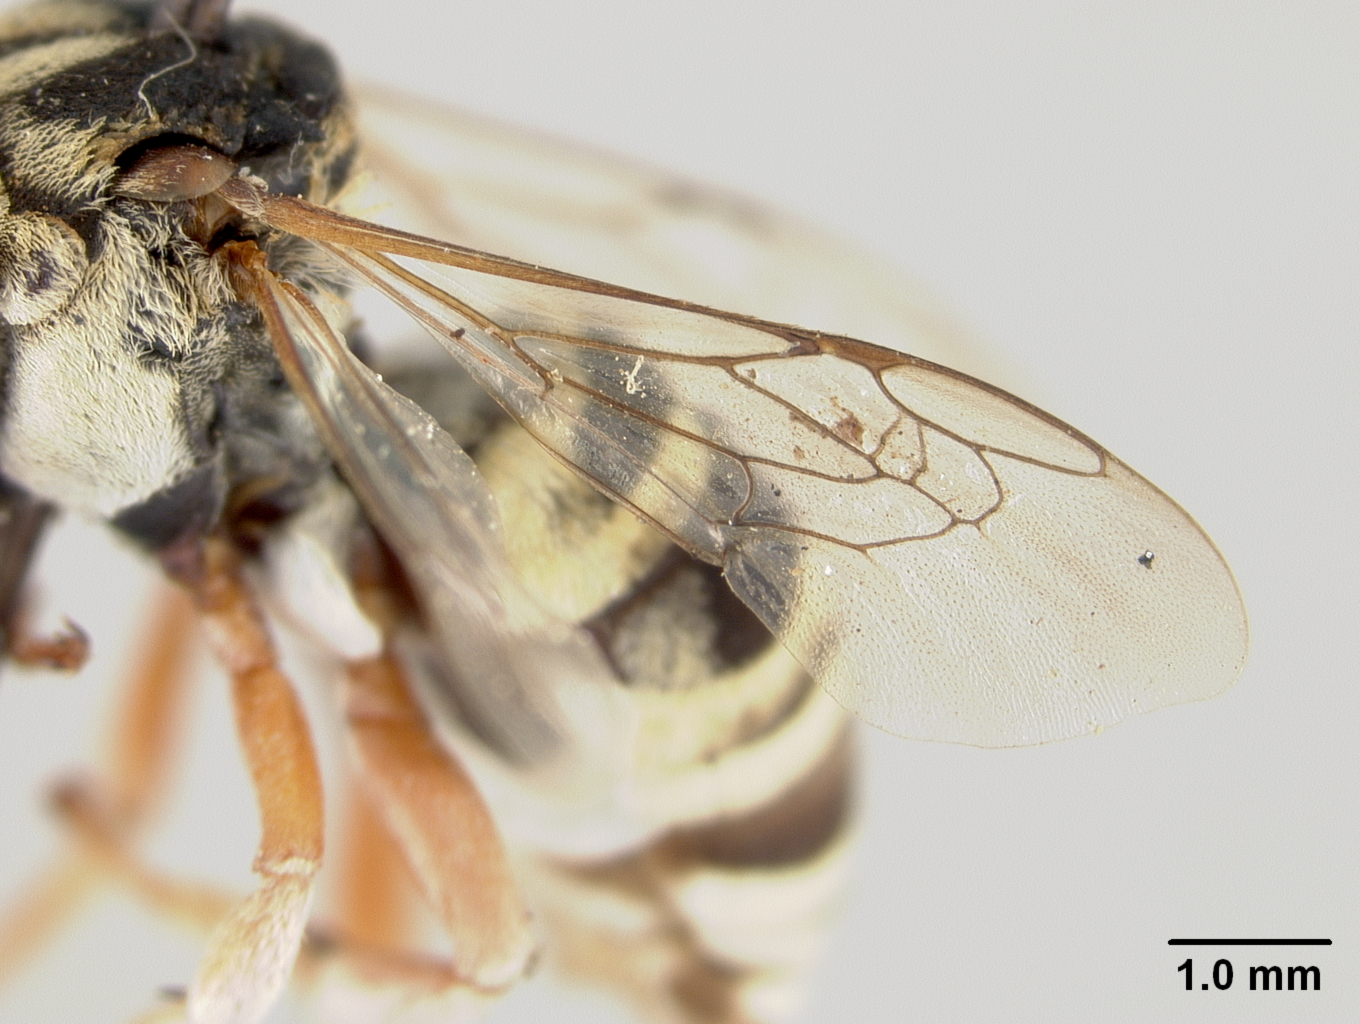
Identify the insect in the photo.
Triepeolus townsendi
